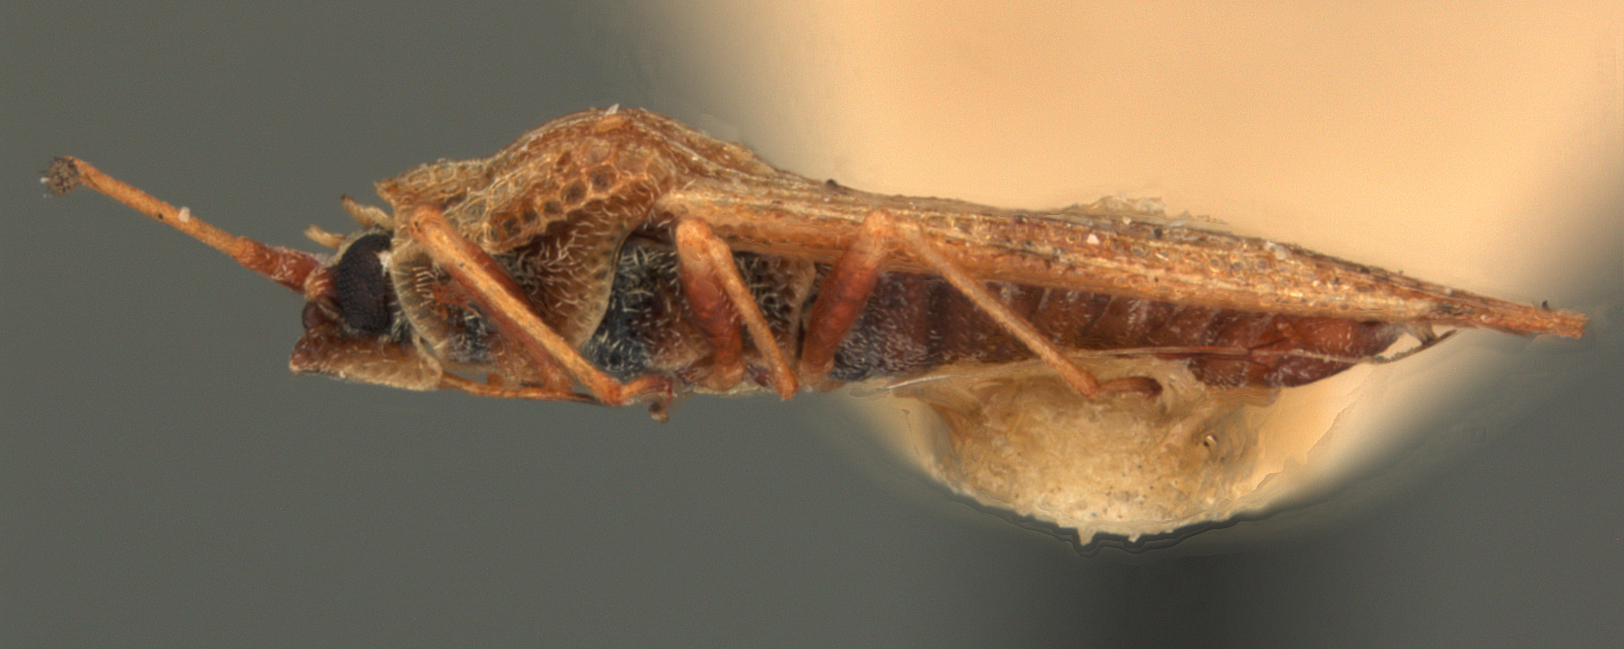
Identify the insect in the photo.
Physatocheila fulgoris
